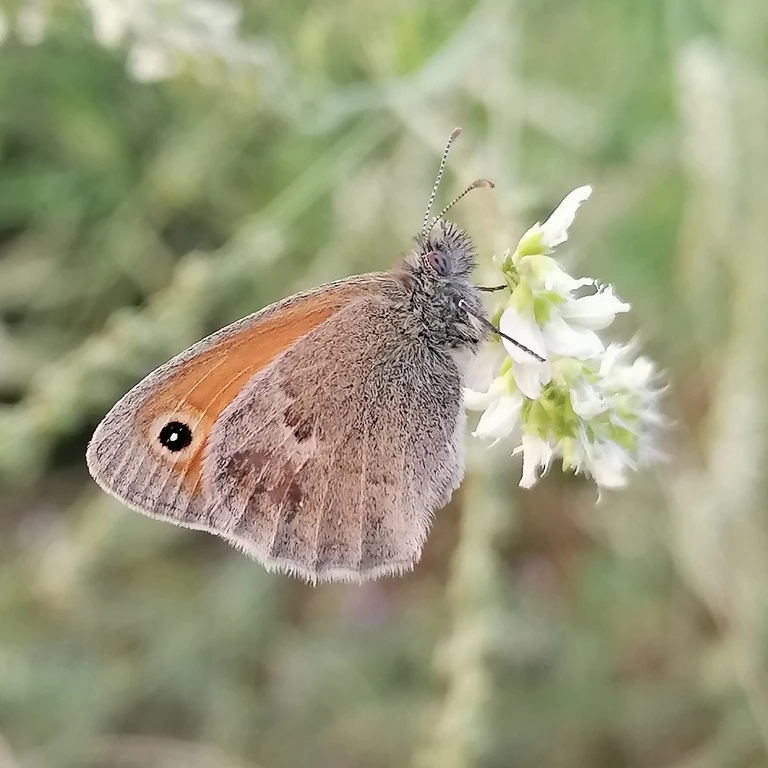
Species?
Coenonympha pamphilus
